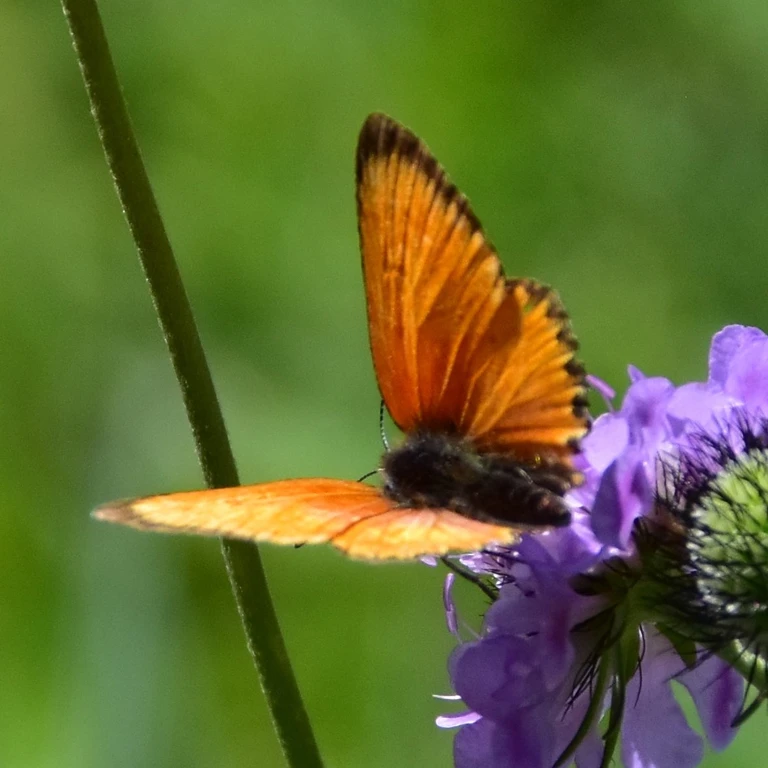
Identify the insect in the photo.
Lycaena virgaureae
